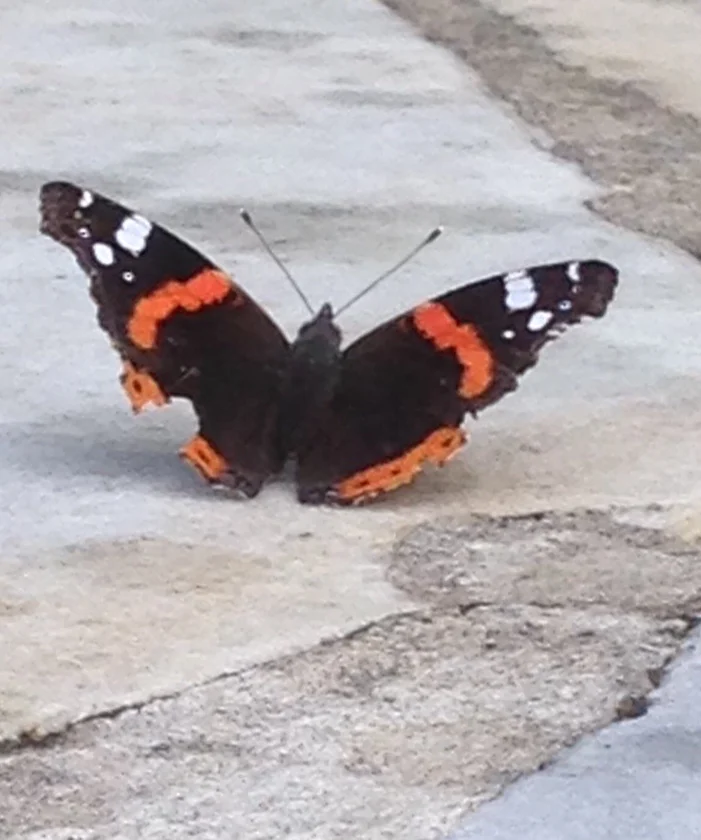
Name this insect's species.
Vanessa atalanta
